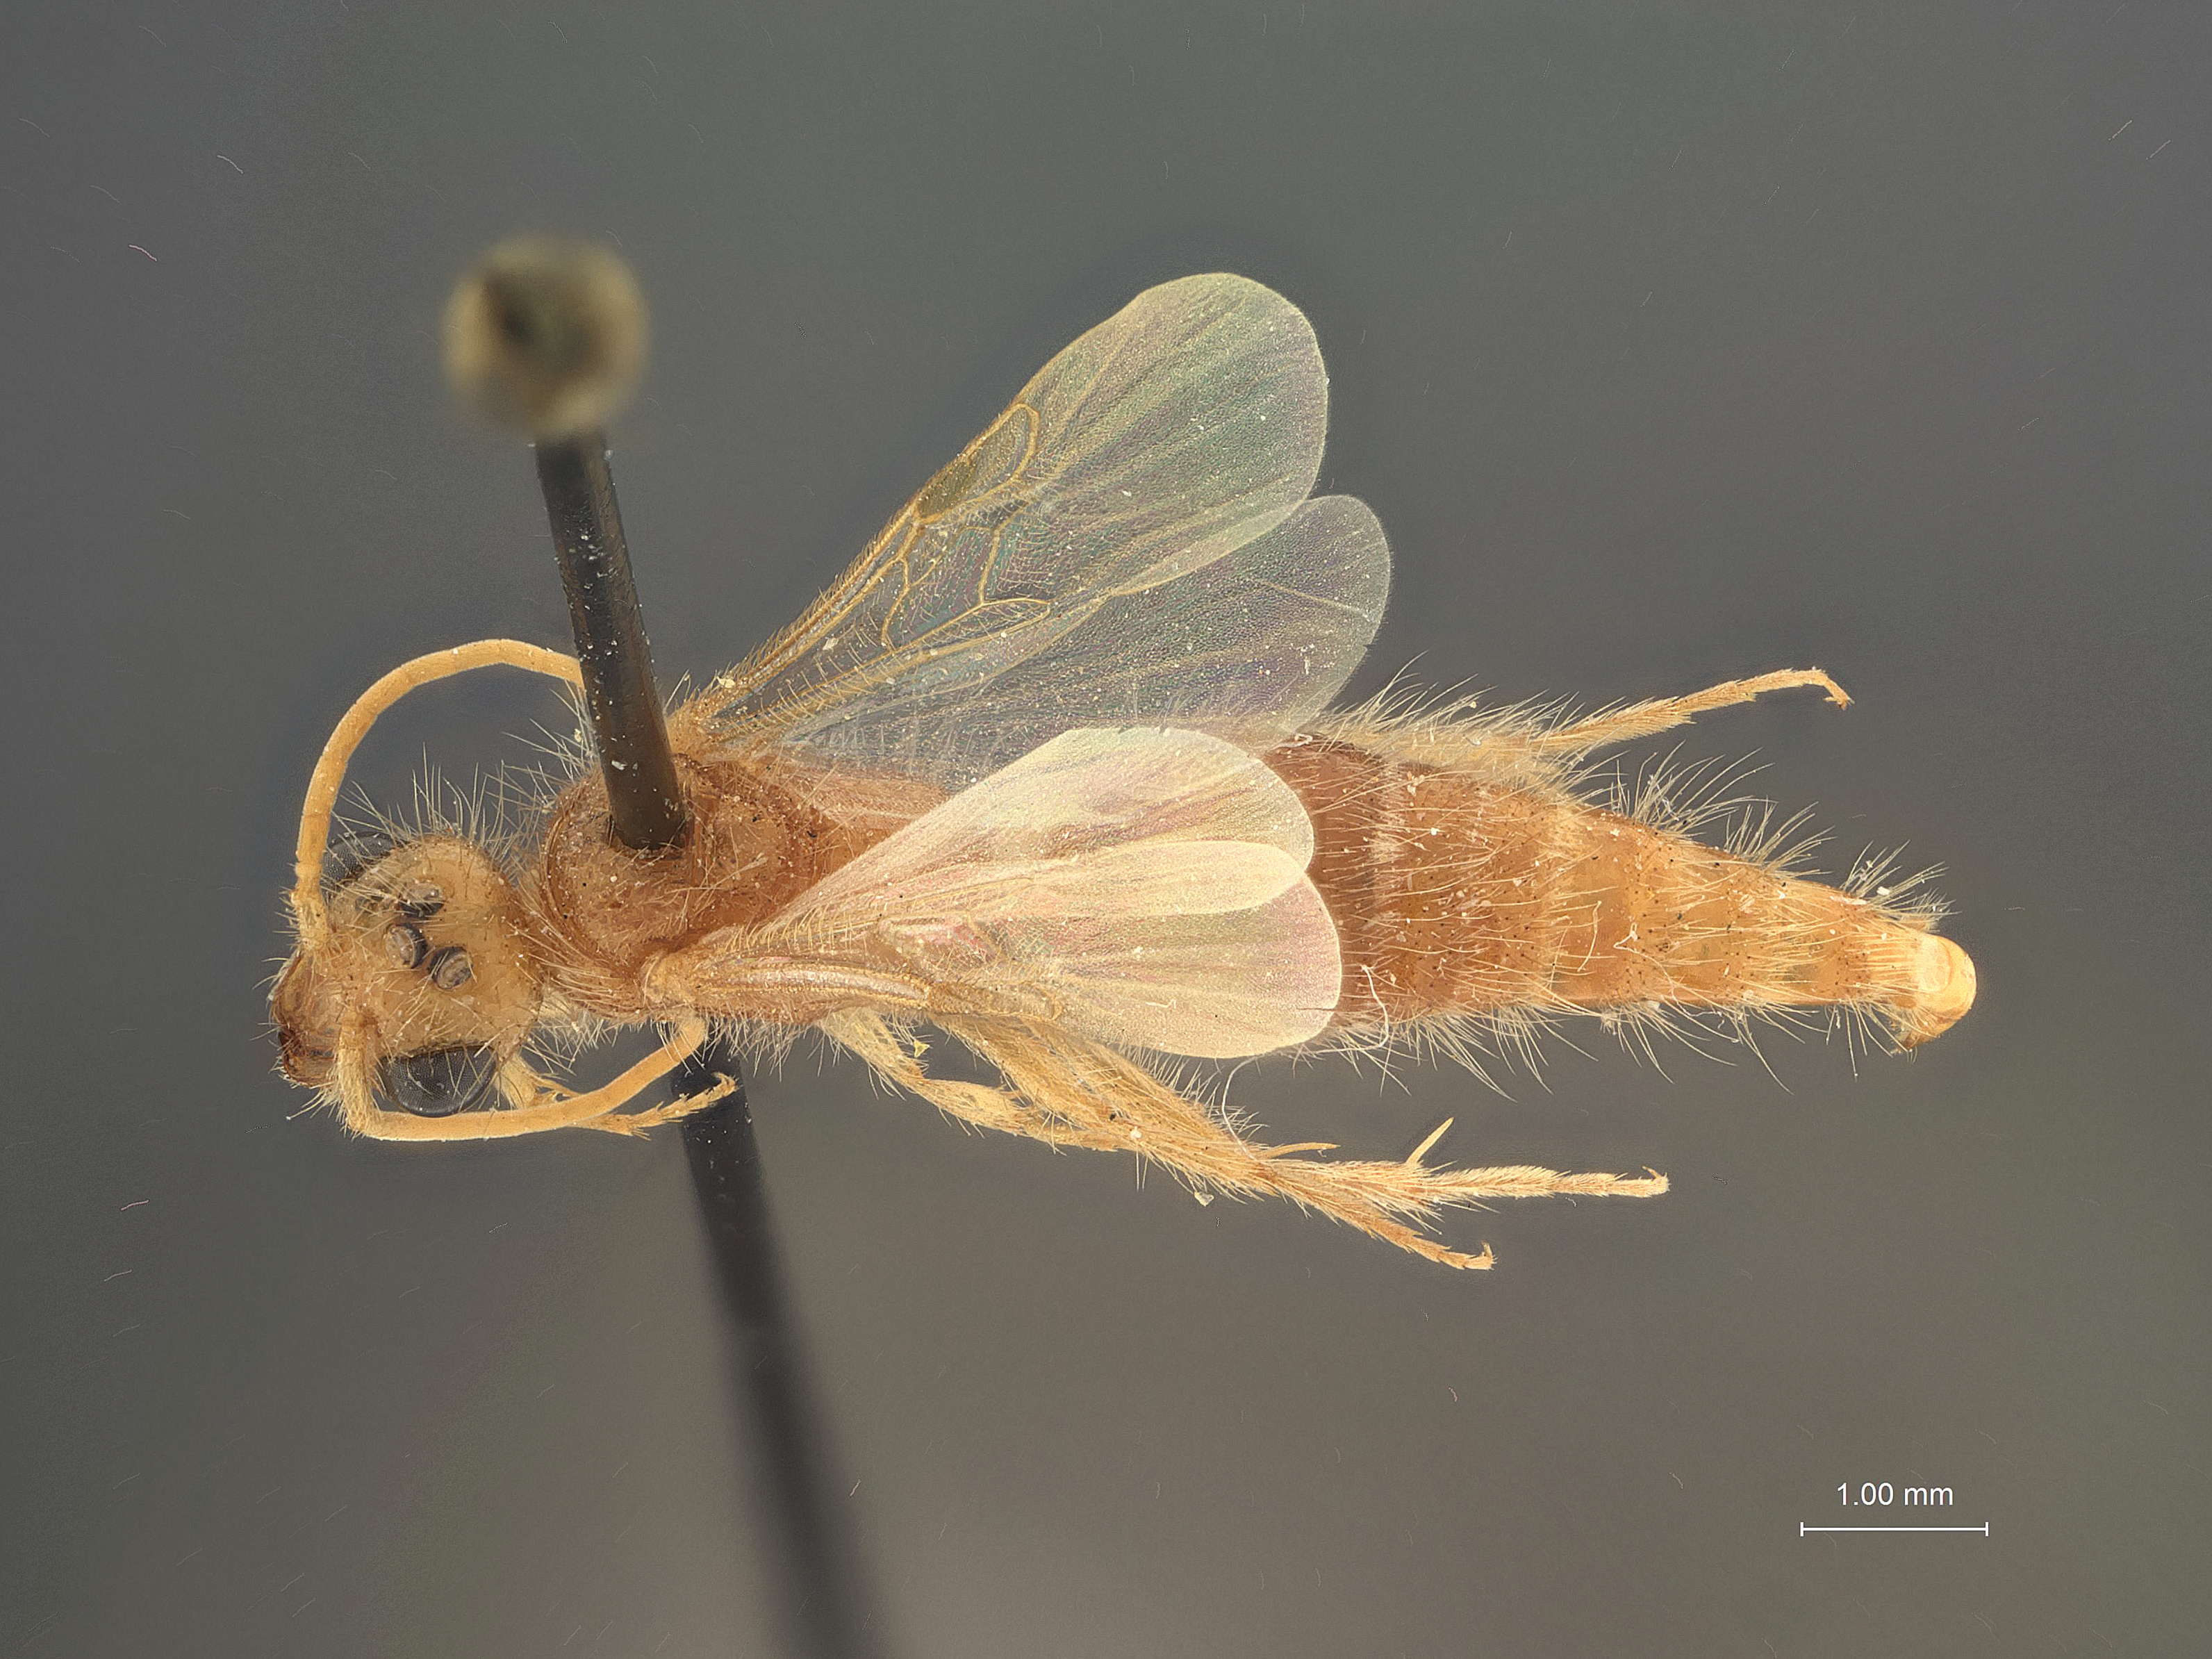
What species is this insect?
Sphaeropthalma macswaini
